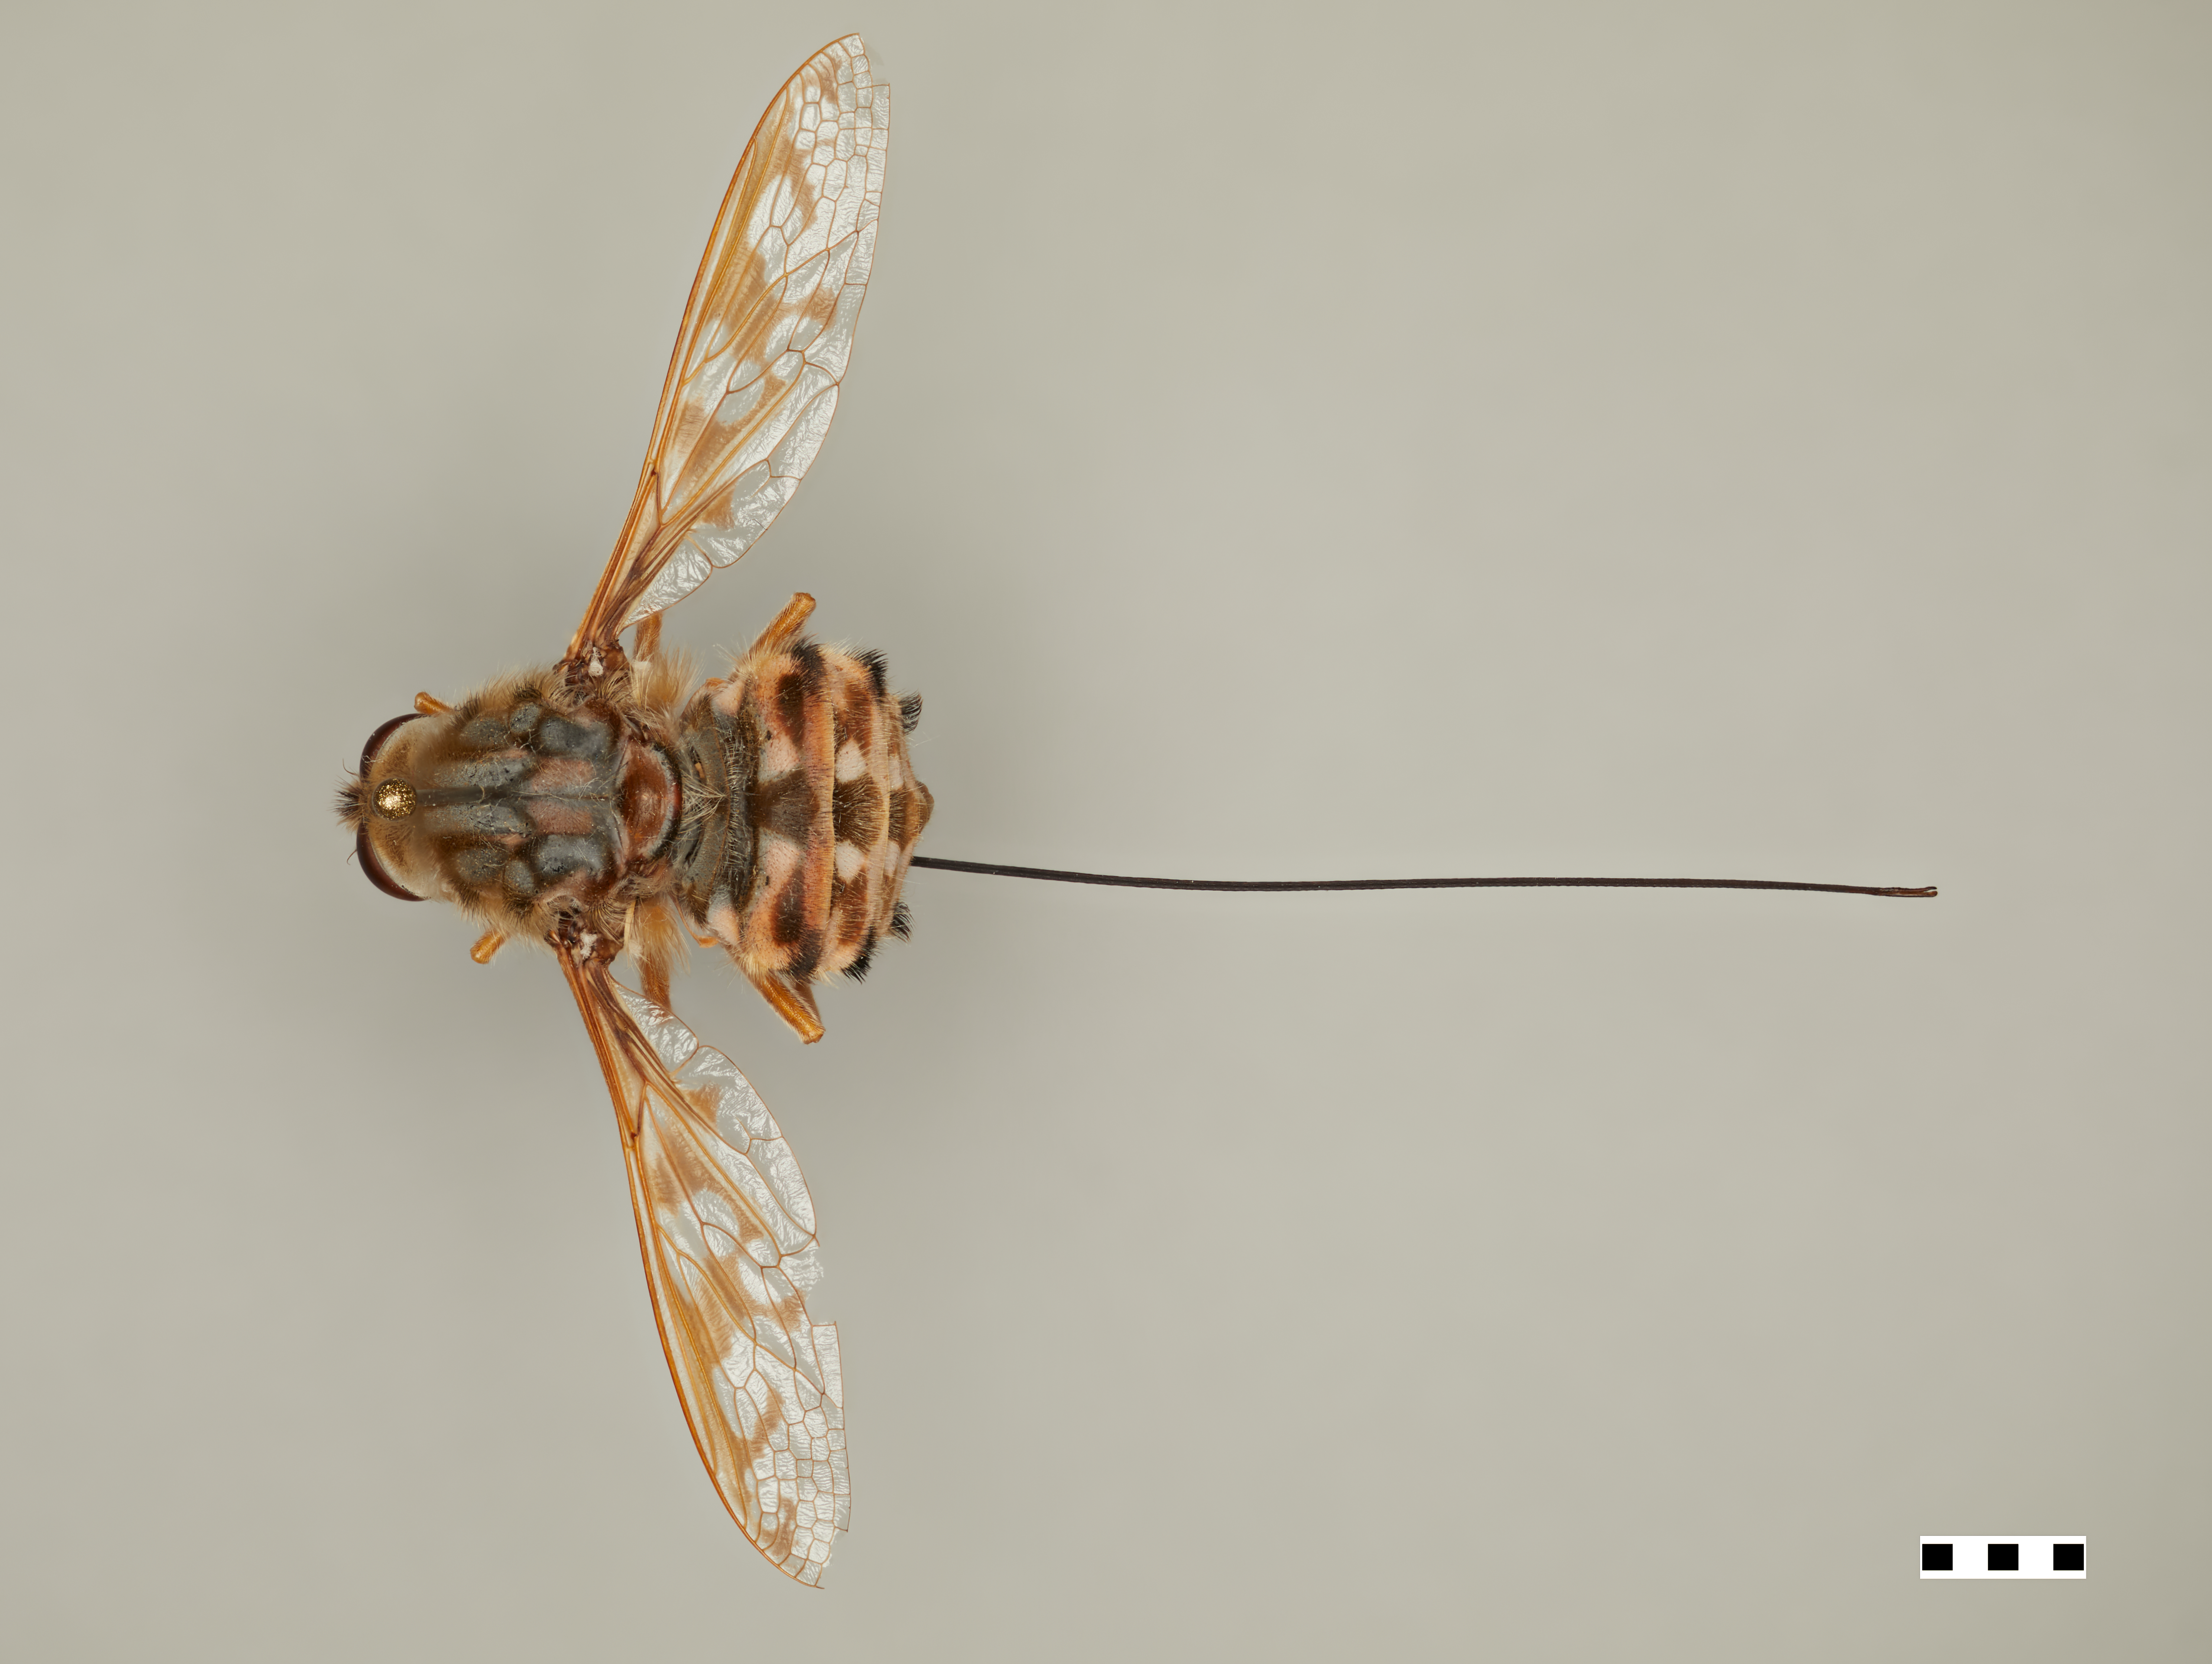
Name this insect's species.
Moegistorhynchus longirostris
